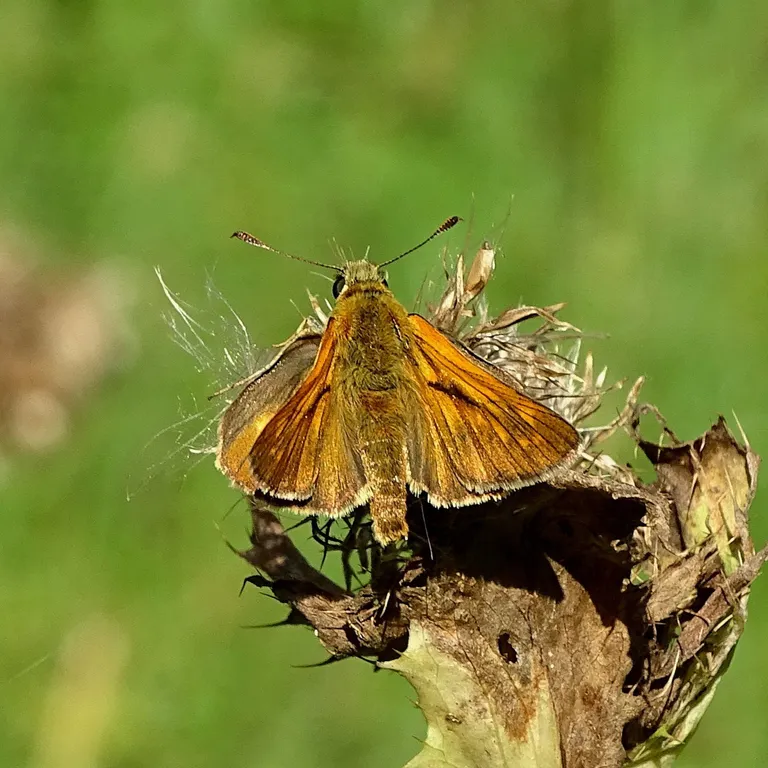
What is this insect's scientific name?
Ochlodes sylvanus (also Ochlodes venata)
